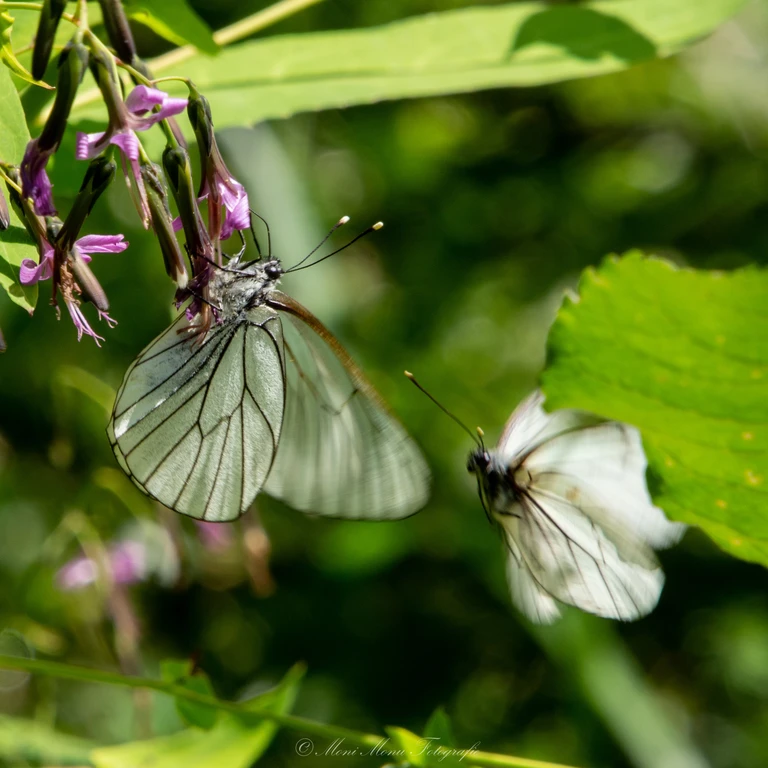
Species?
Aporia crataegi
